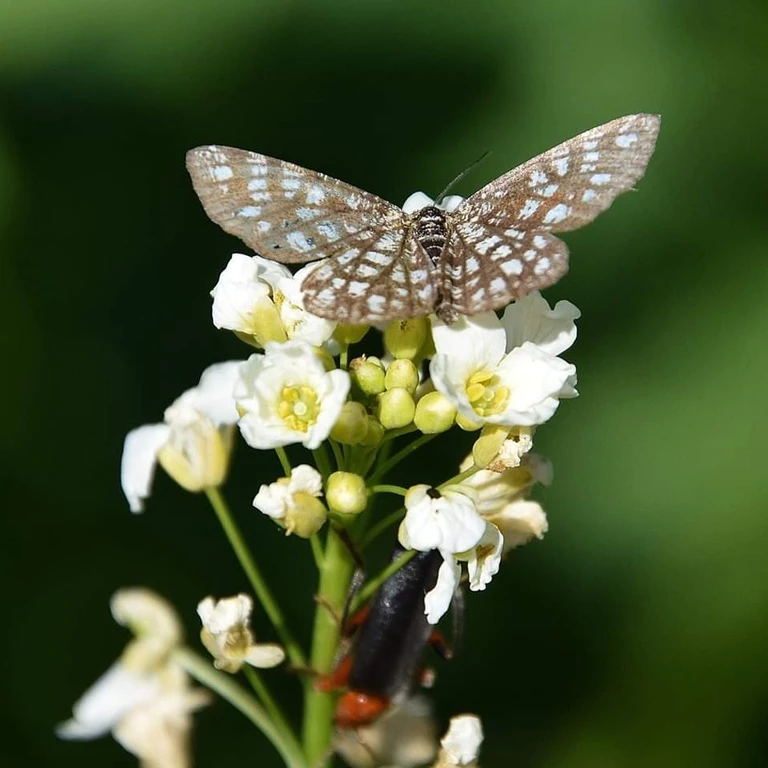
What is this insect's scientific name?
Chiasmia clathrata
